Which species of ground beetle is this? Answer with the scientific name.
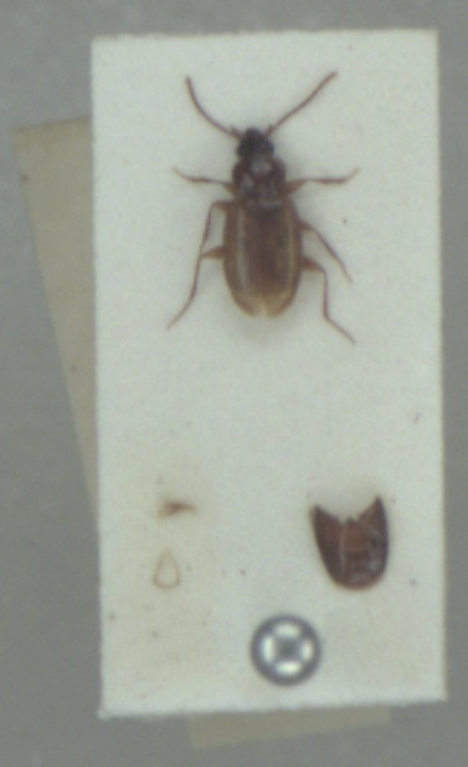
Trechus quadristriatus
